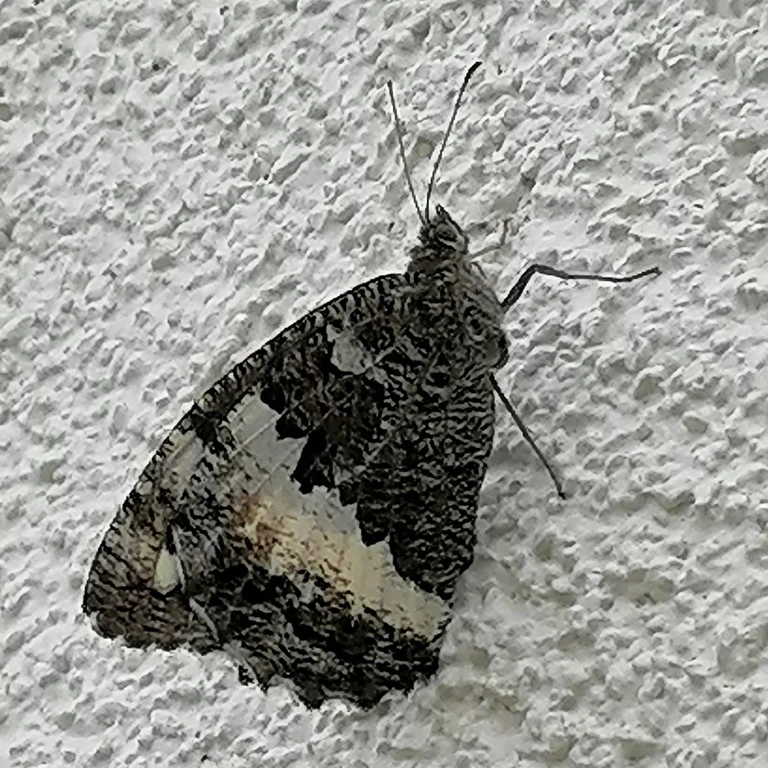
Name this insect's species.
Brintesia circe
